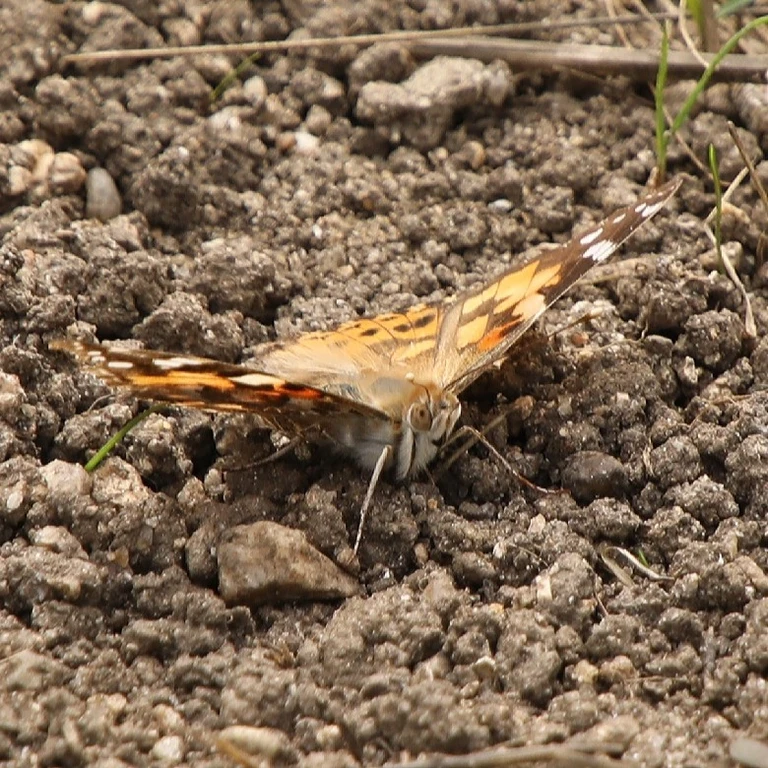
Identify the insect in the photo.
Vanessa cardui
